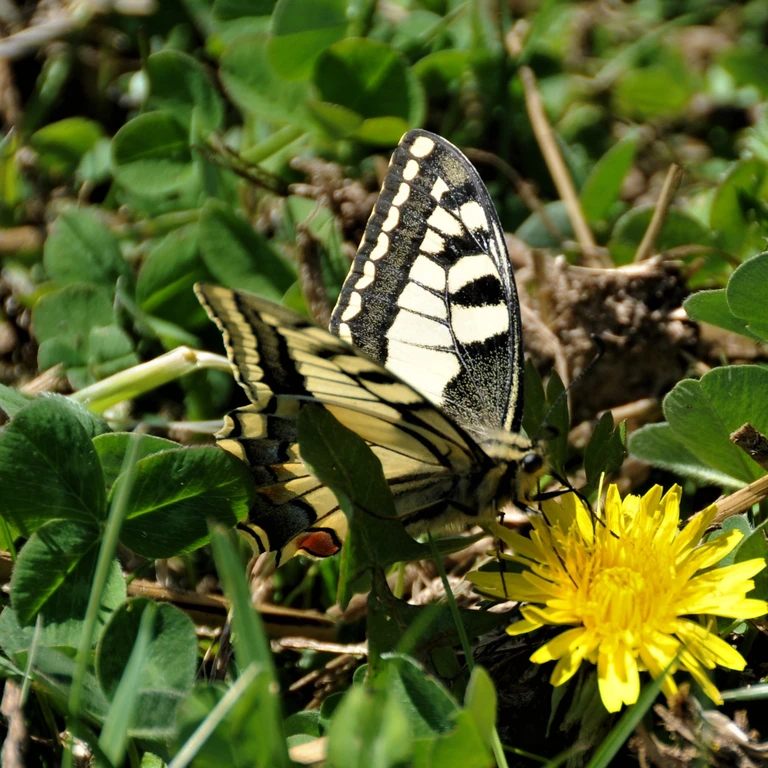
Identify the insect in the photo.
Papilio machaon
